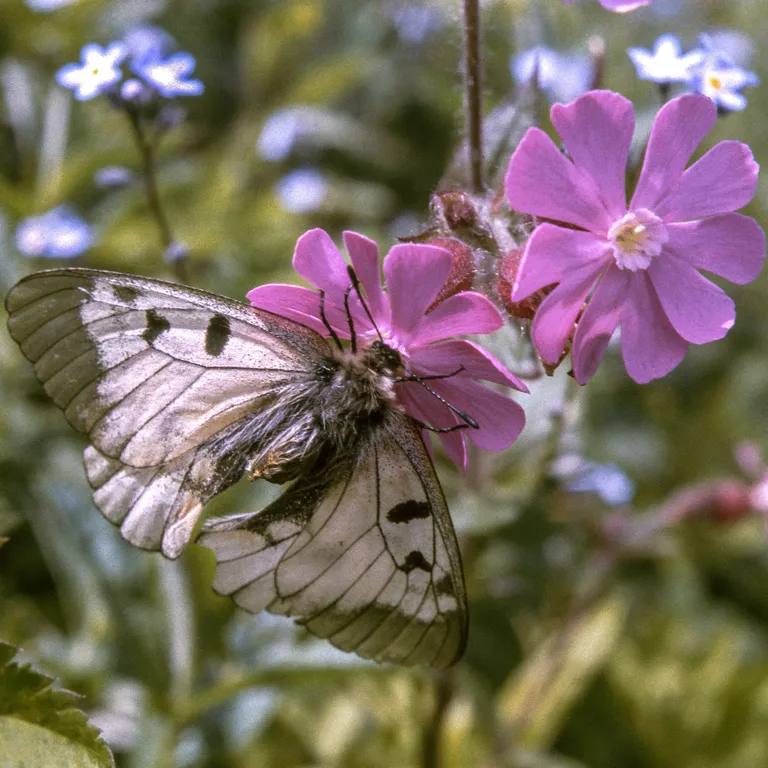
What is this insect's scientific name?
Parnassius mnemosyne
